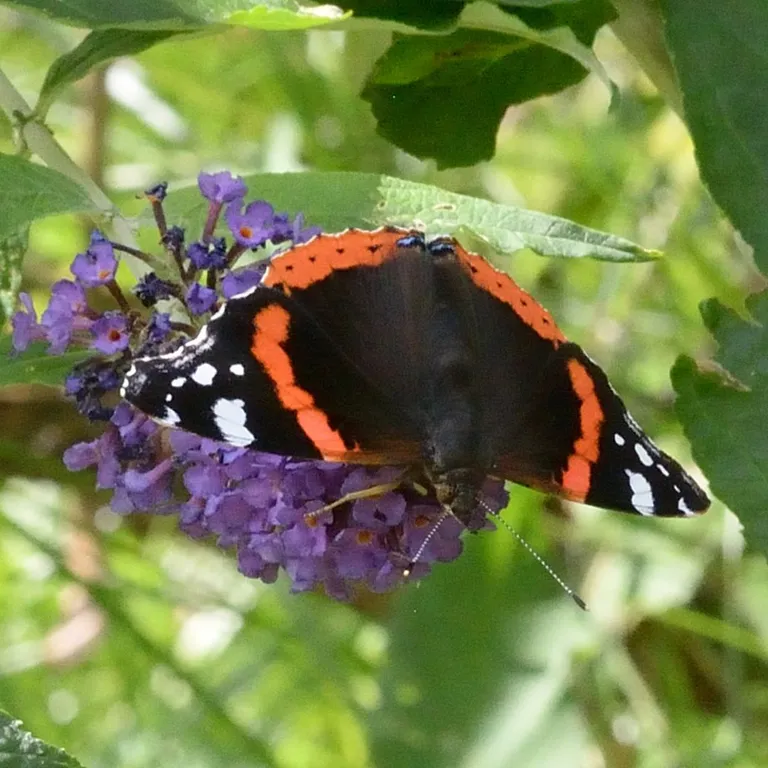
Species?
Vanessa atalanta
